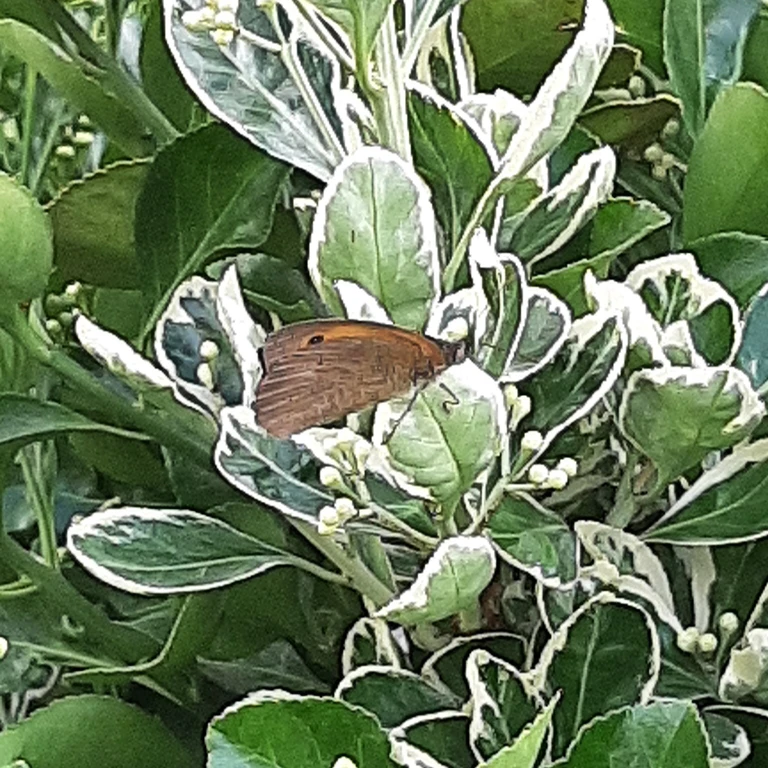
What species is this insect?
Maniola jurtina
